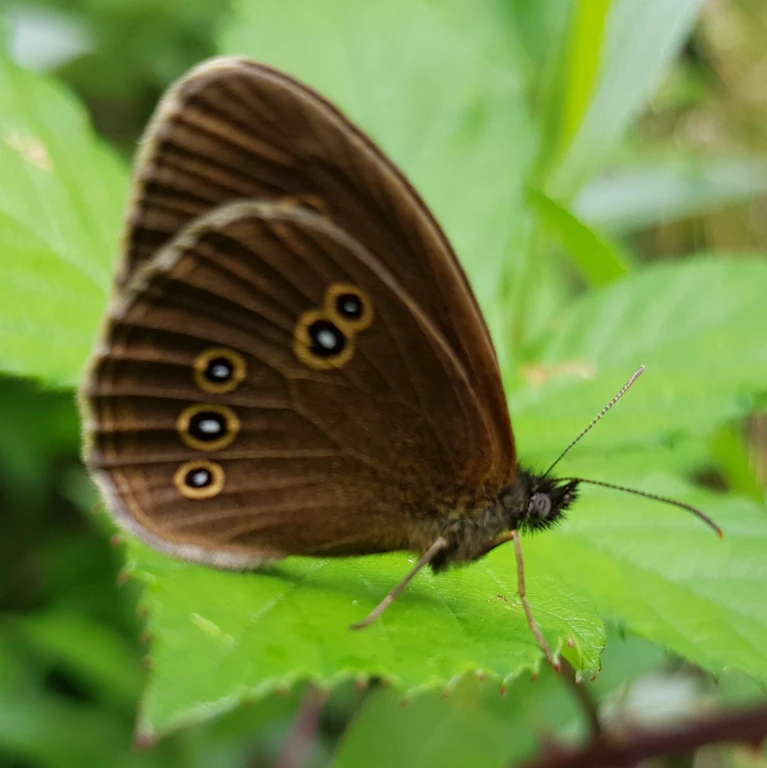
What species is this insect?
Aphantopus hyperantus
